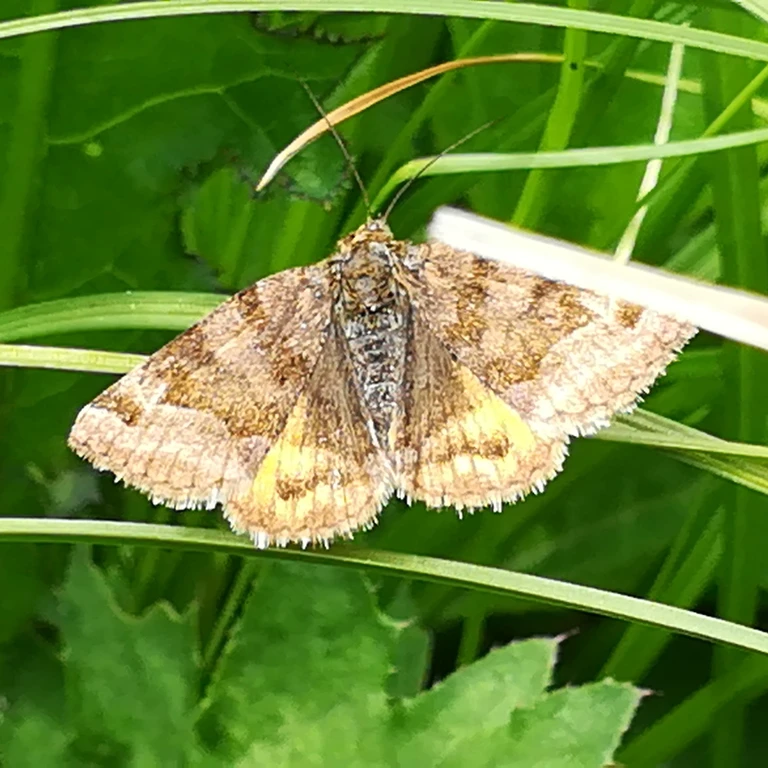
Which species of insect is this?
Euclidia glyphica
